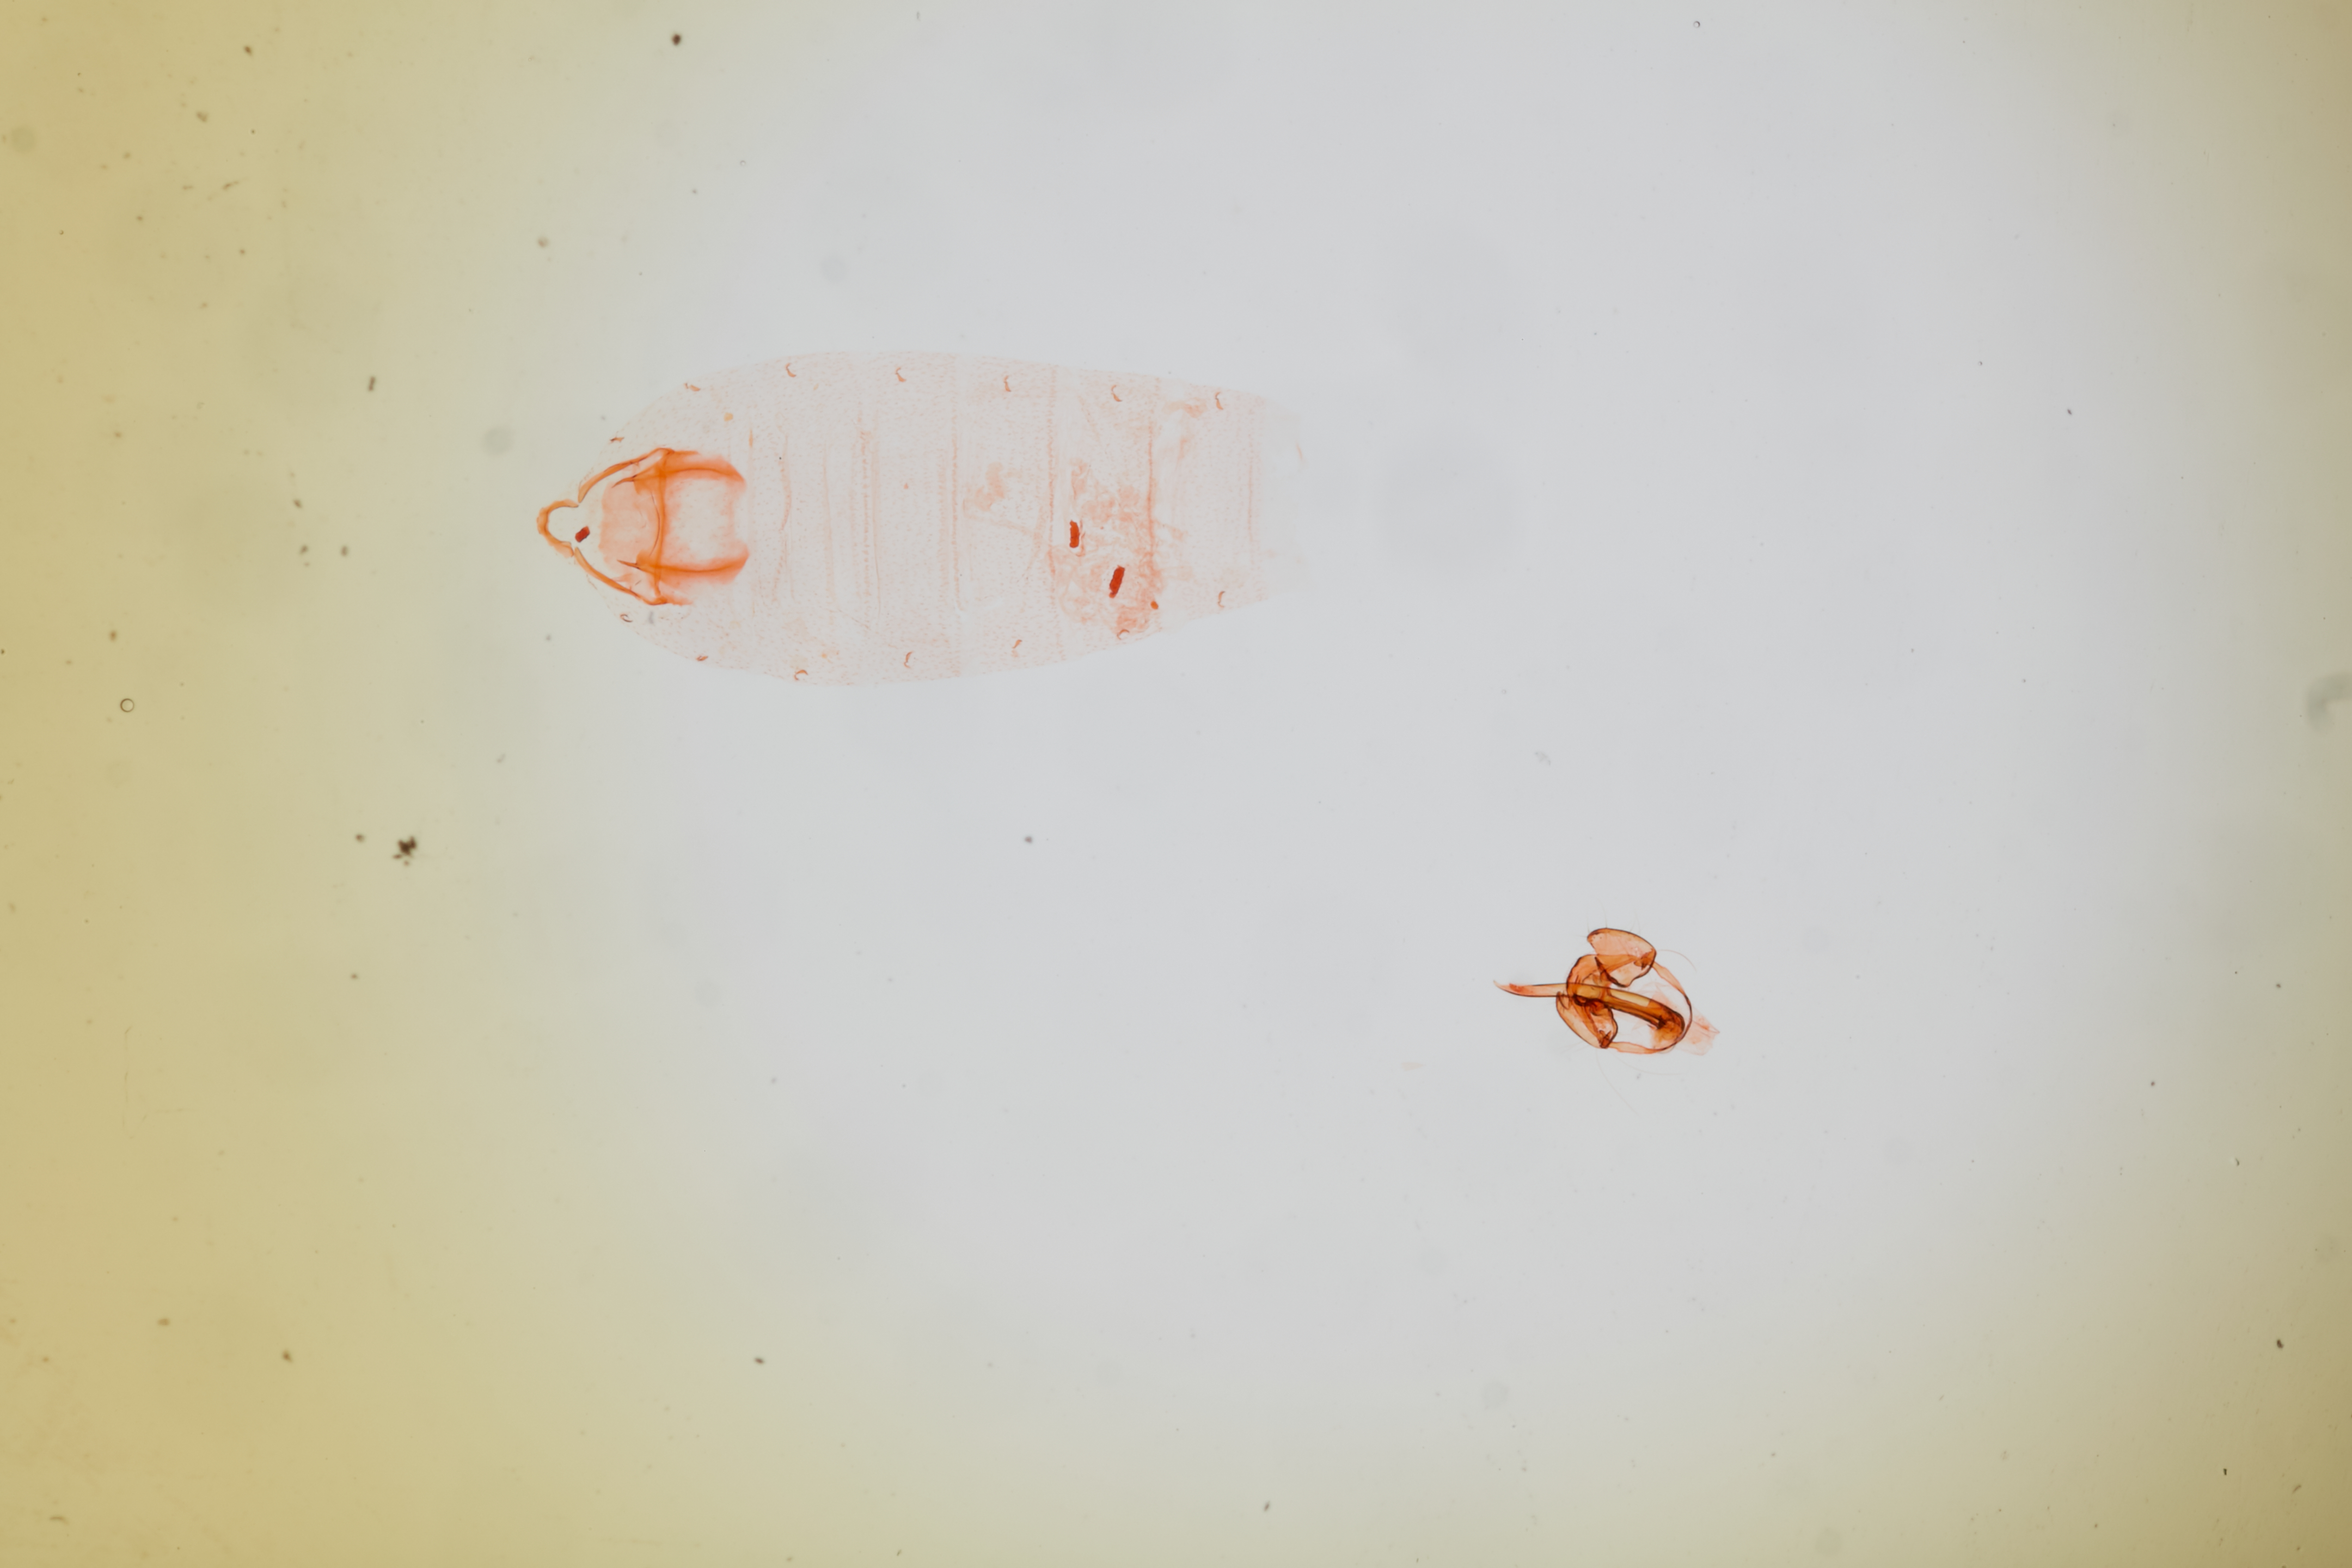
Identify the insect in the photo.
Periploca nigra
